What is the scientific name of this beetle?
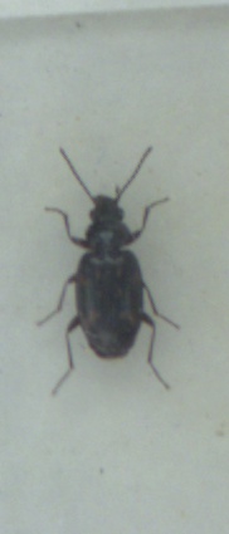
Bembidion obliquum
